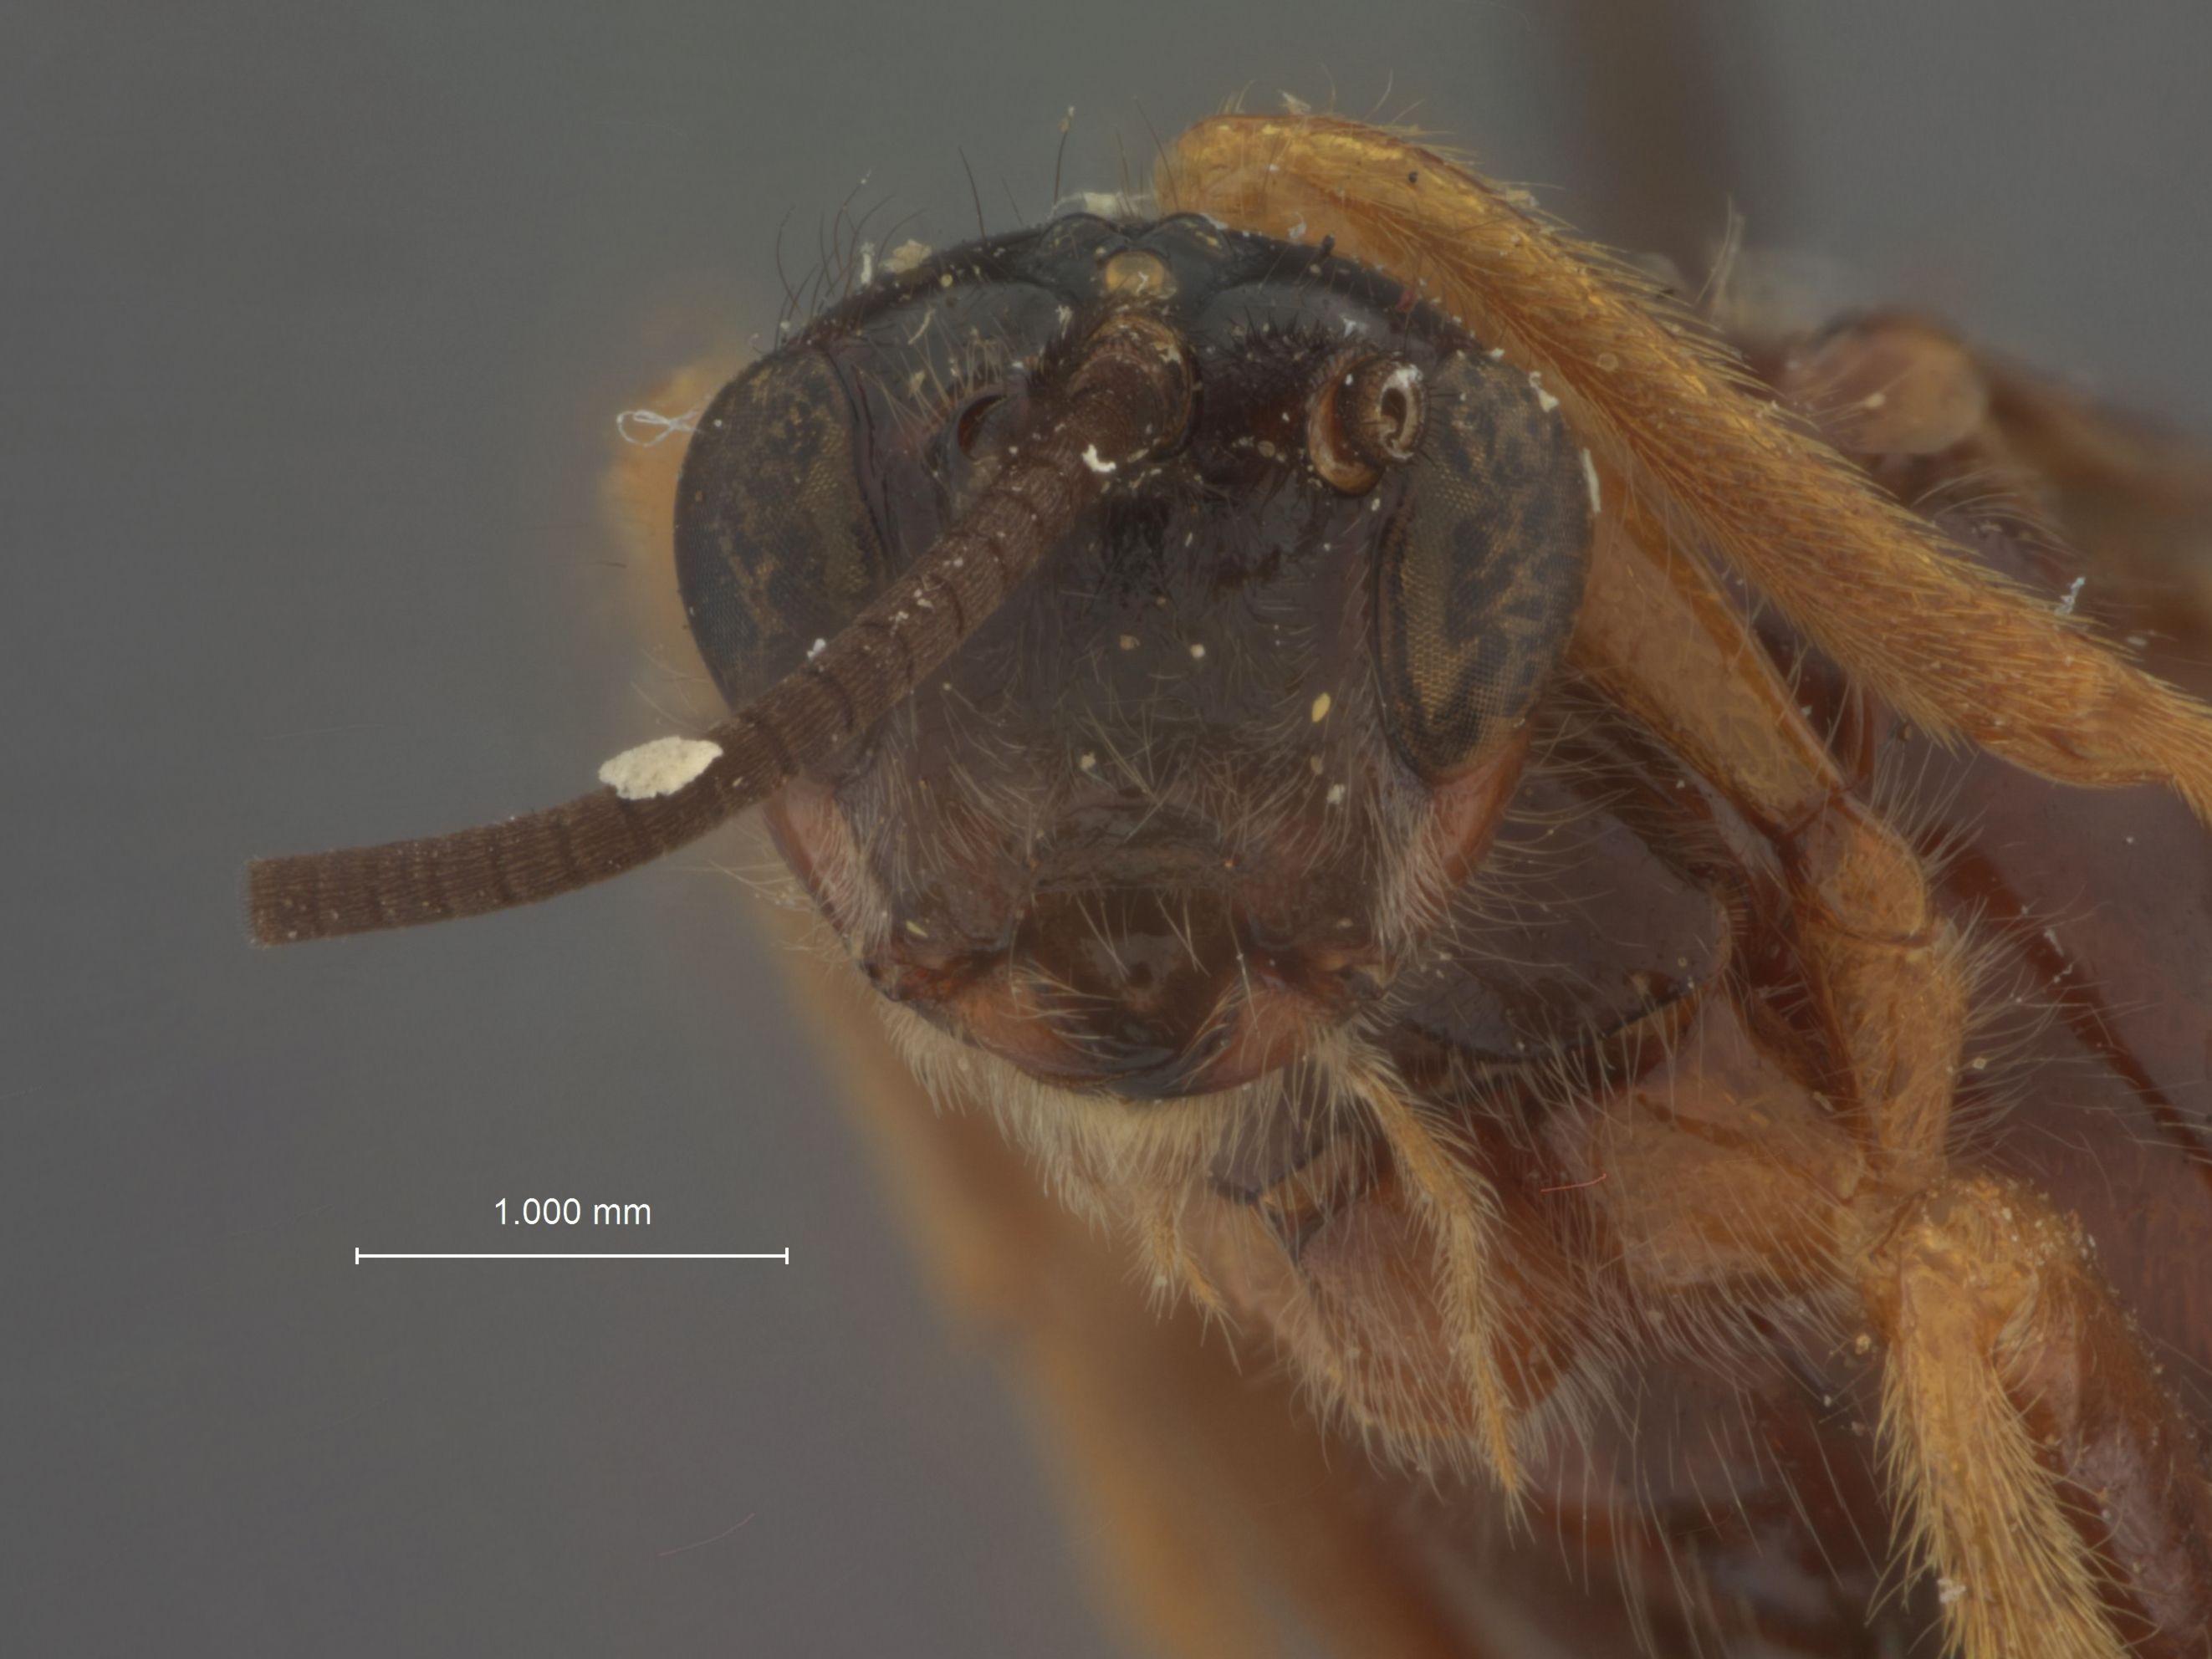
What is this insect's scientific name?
Cyanopterus peculiaris
